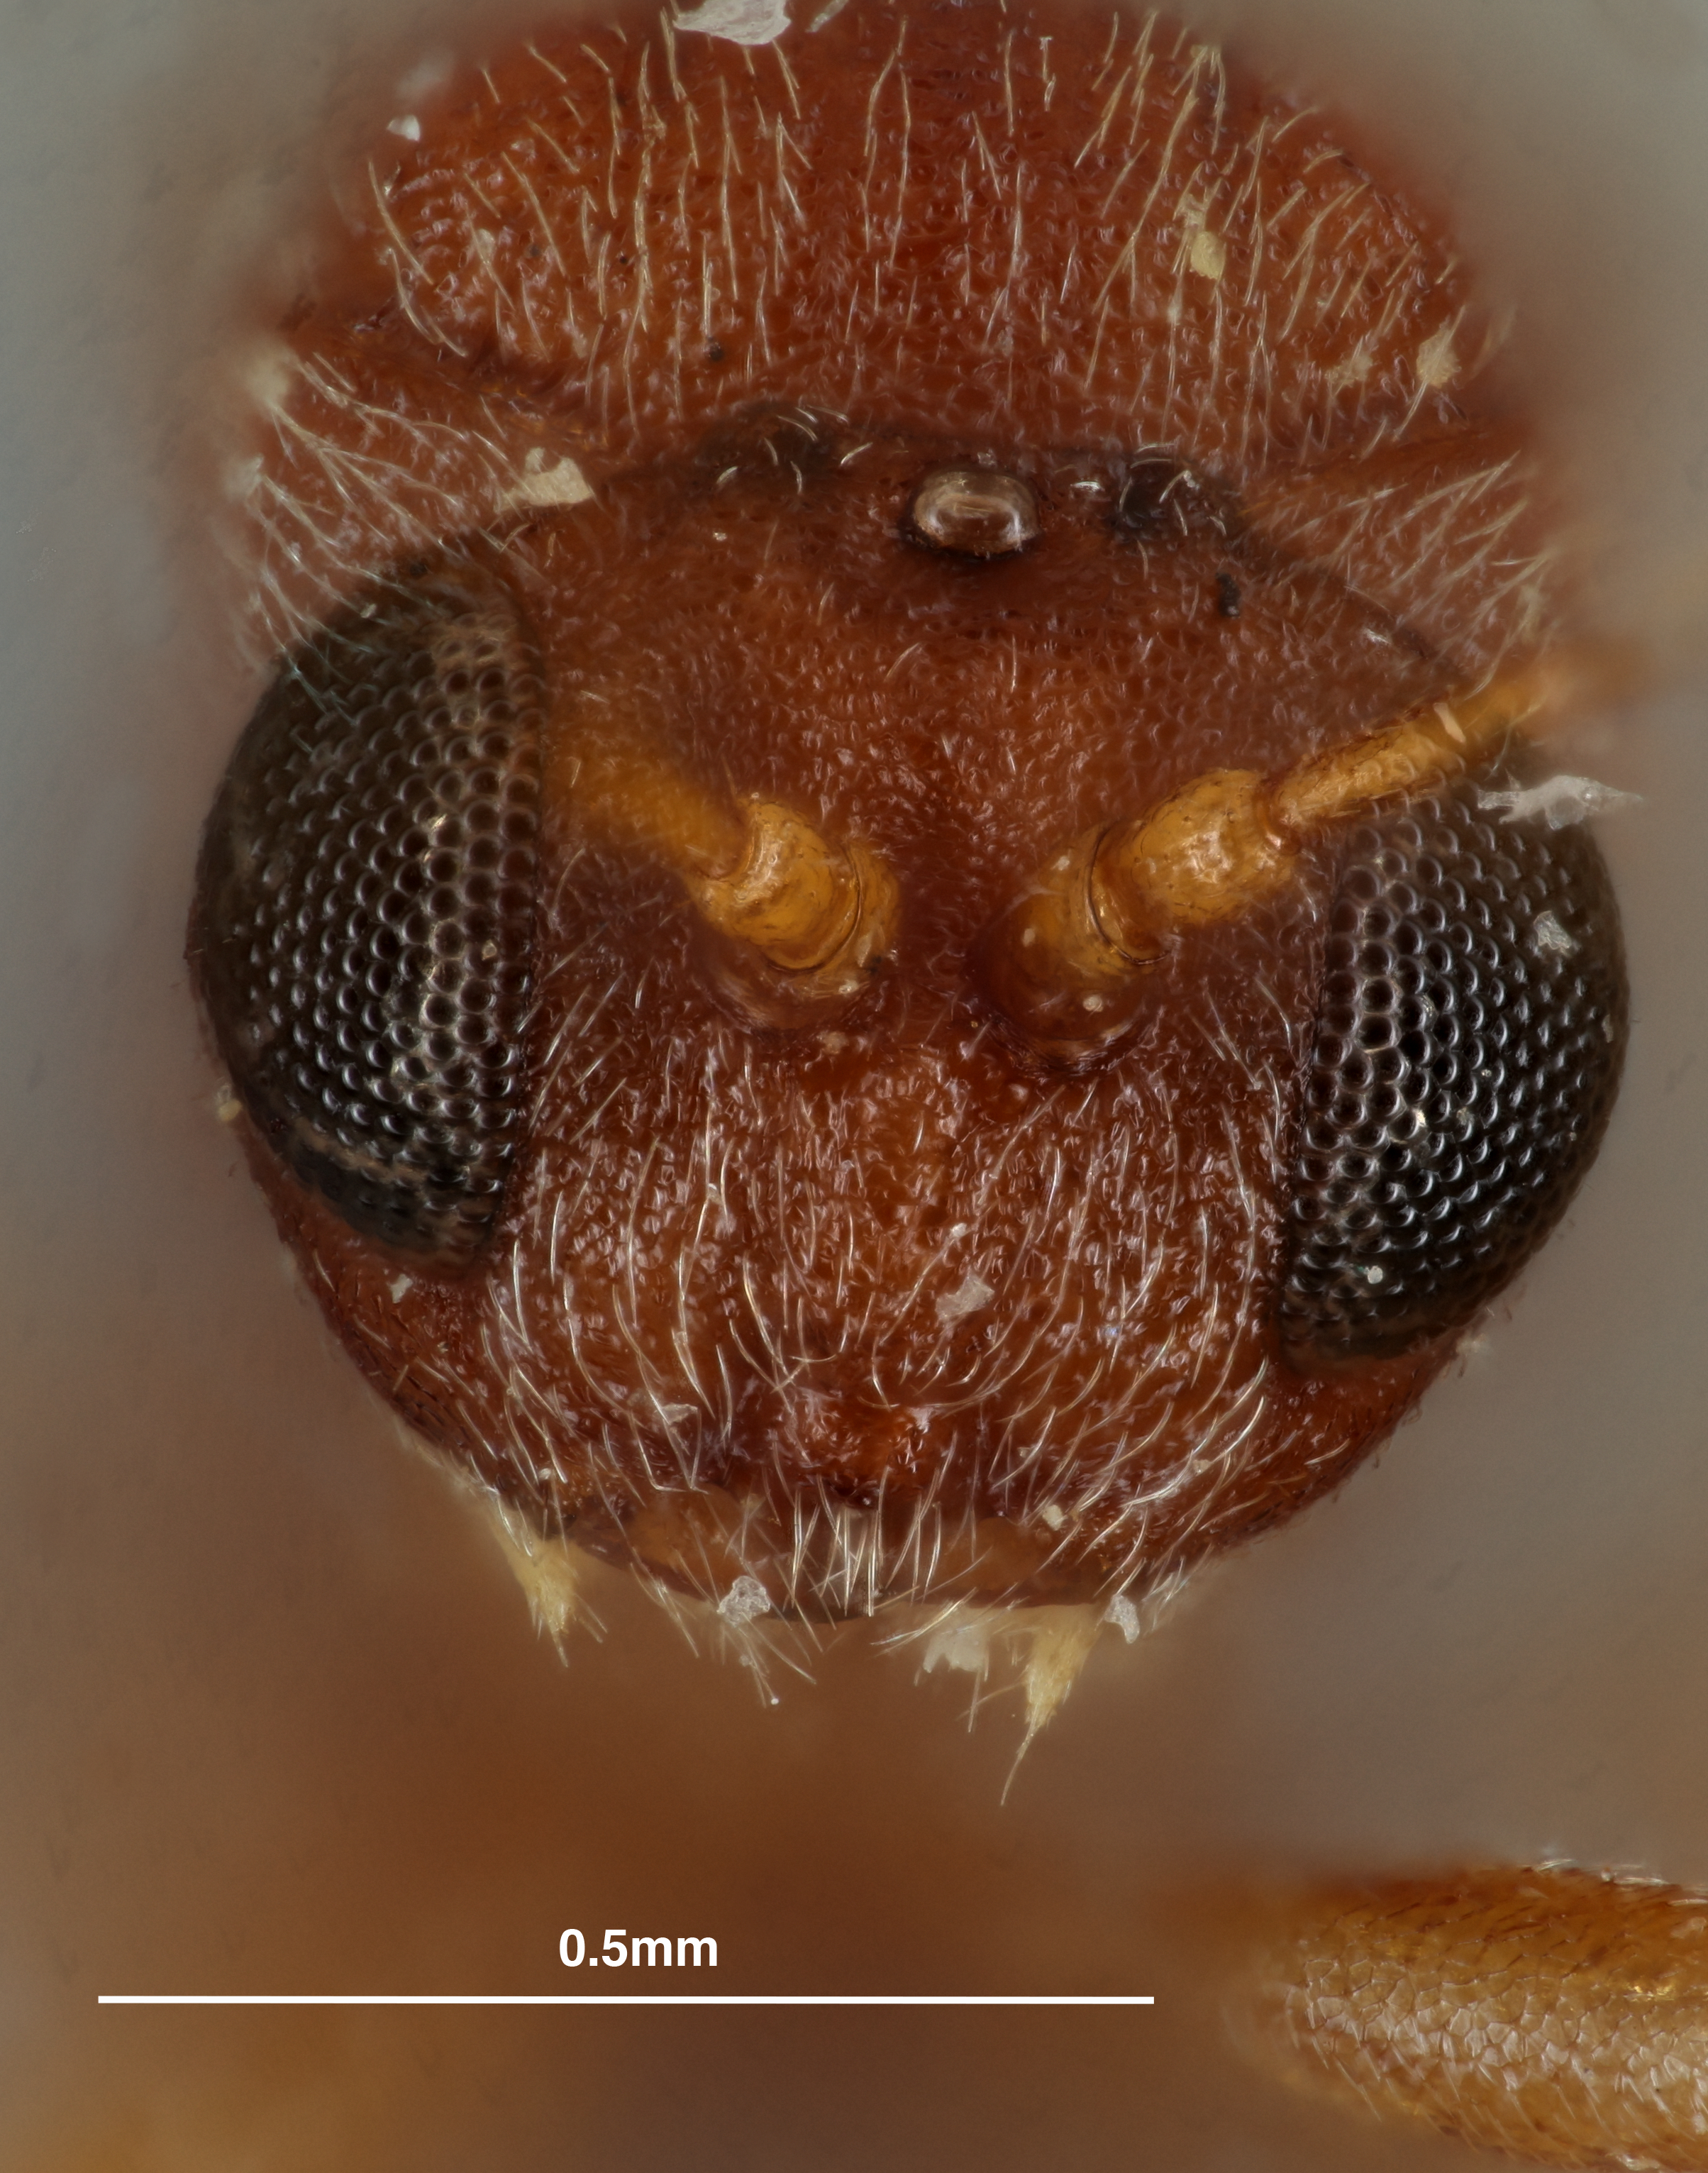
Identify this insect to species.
Heteroecus devorus
